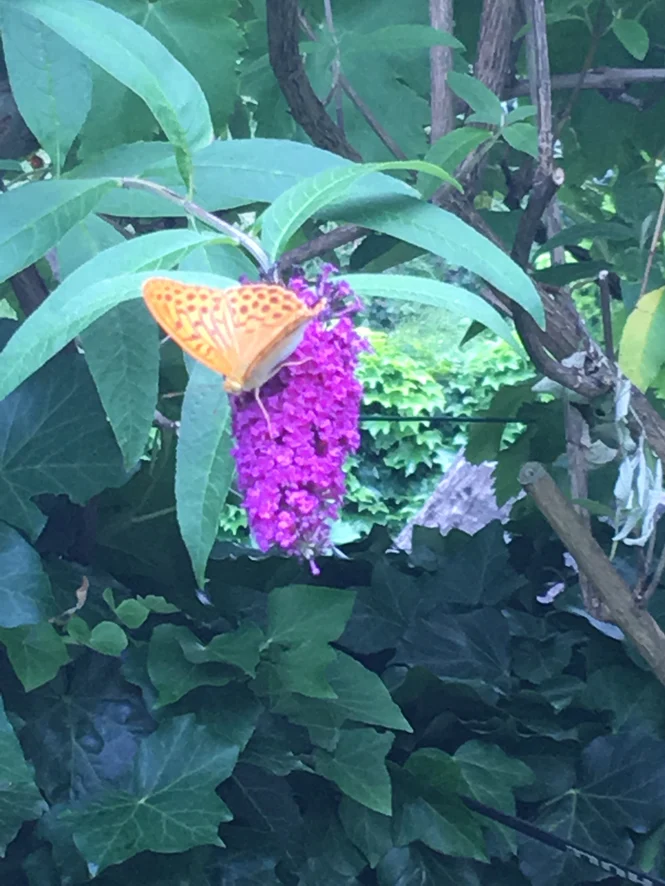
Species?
Argynnis paphia
